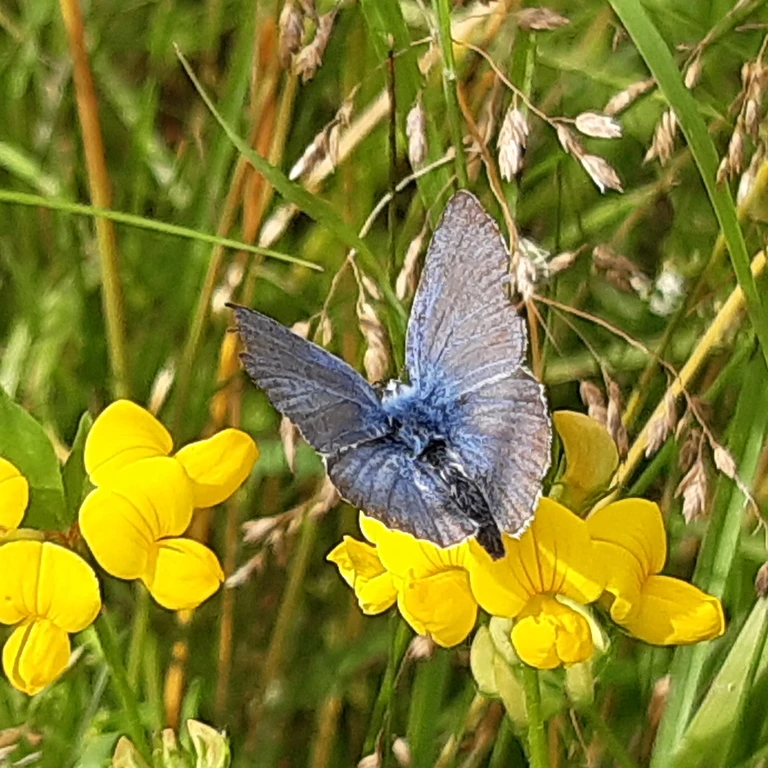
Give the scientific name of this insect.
Polyommatus icarus
